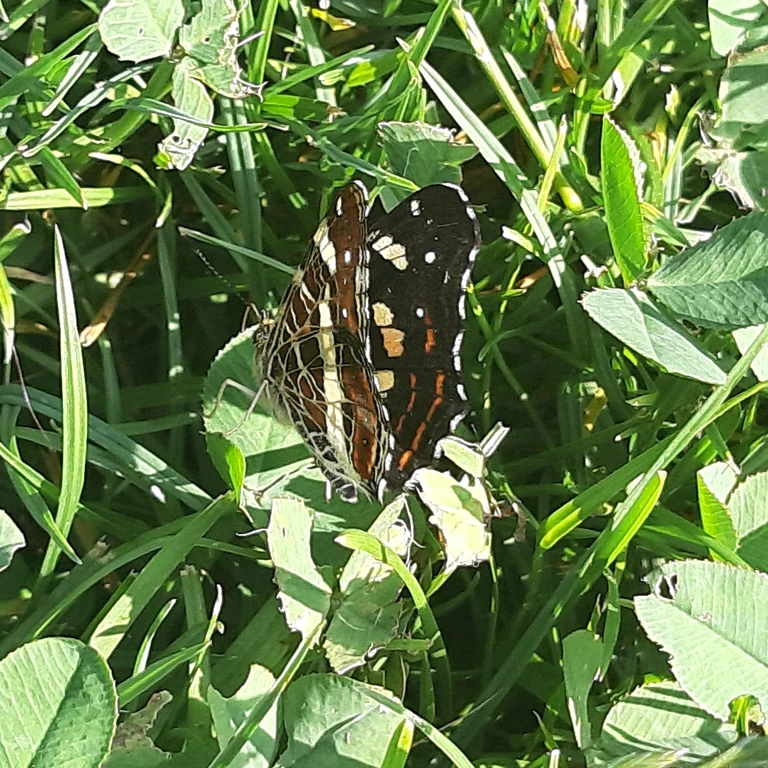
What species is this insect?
Araschnia levana
